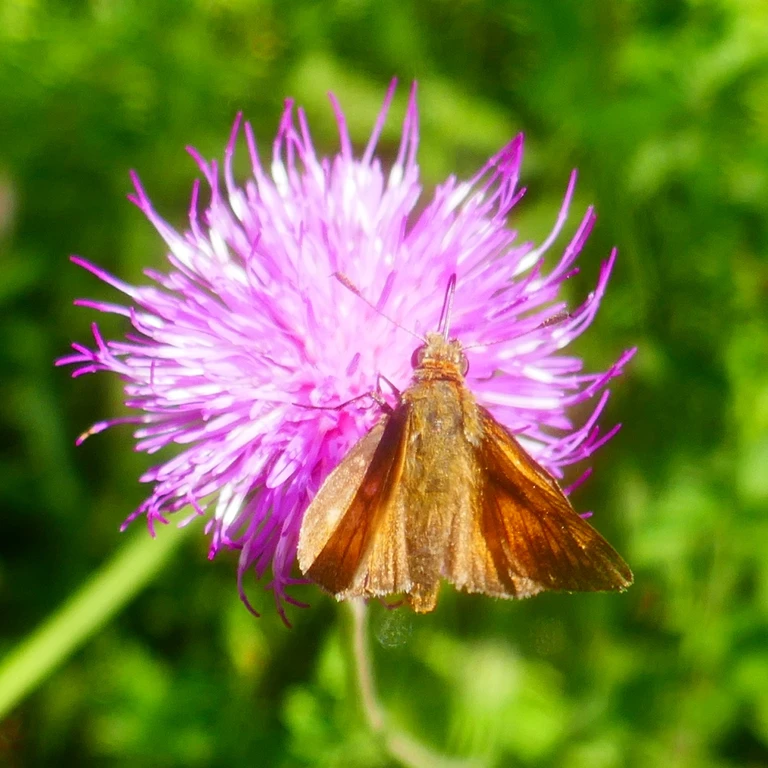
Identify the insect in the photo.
Ochlodes sylvanus (also Ochlodes venata)
